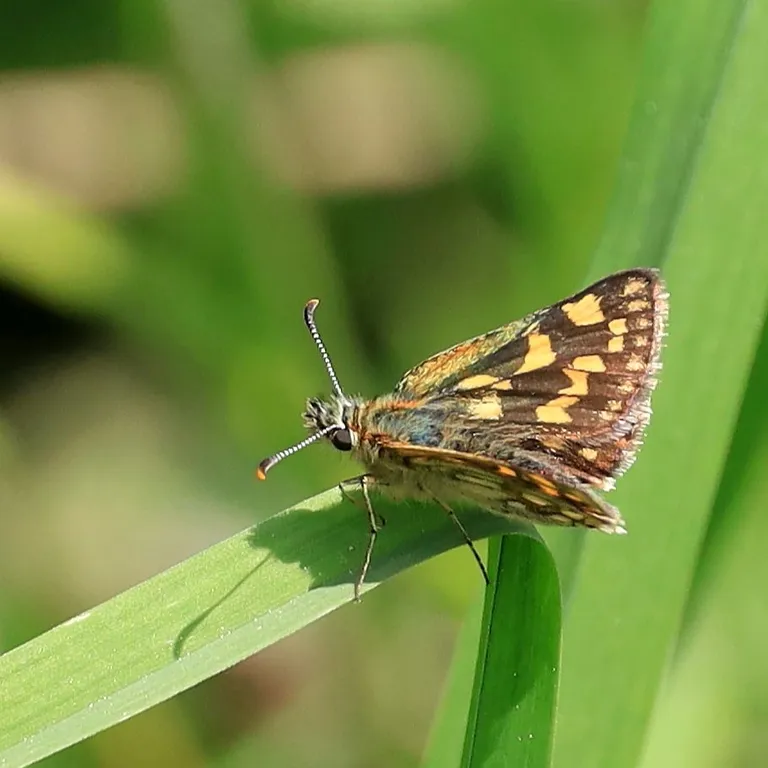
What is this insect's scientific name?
Carterocephalus palaemon
